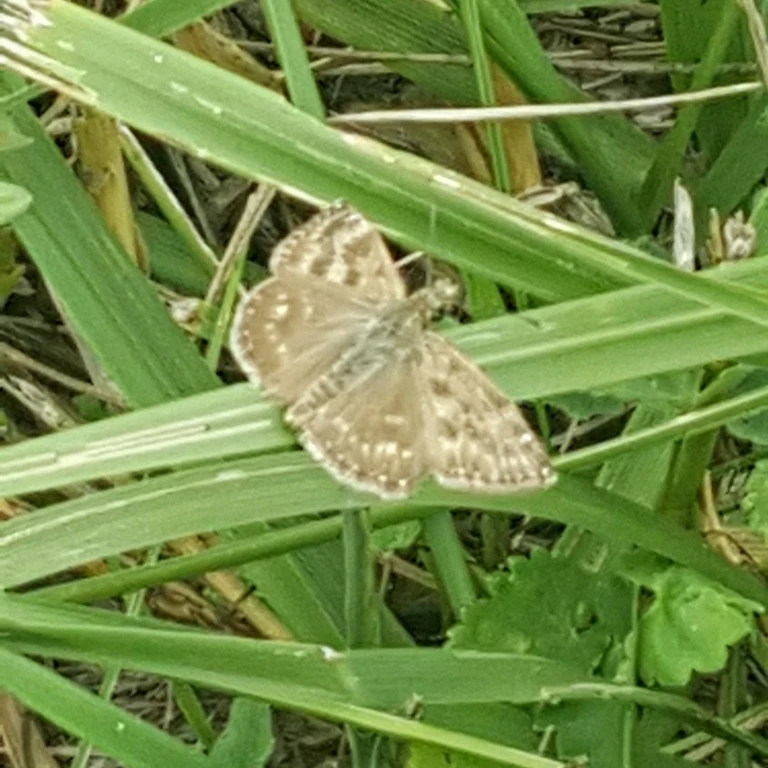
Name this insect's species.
Erynnis tages
